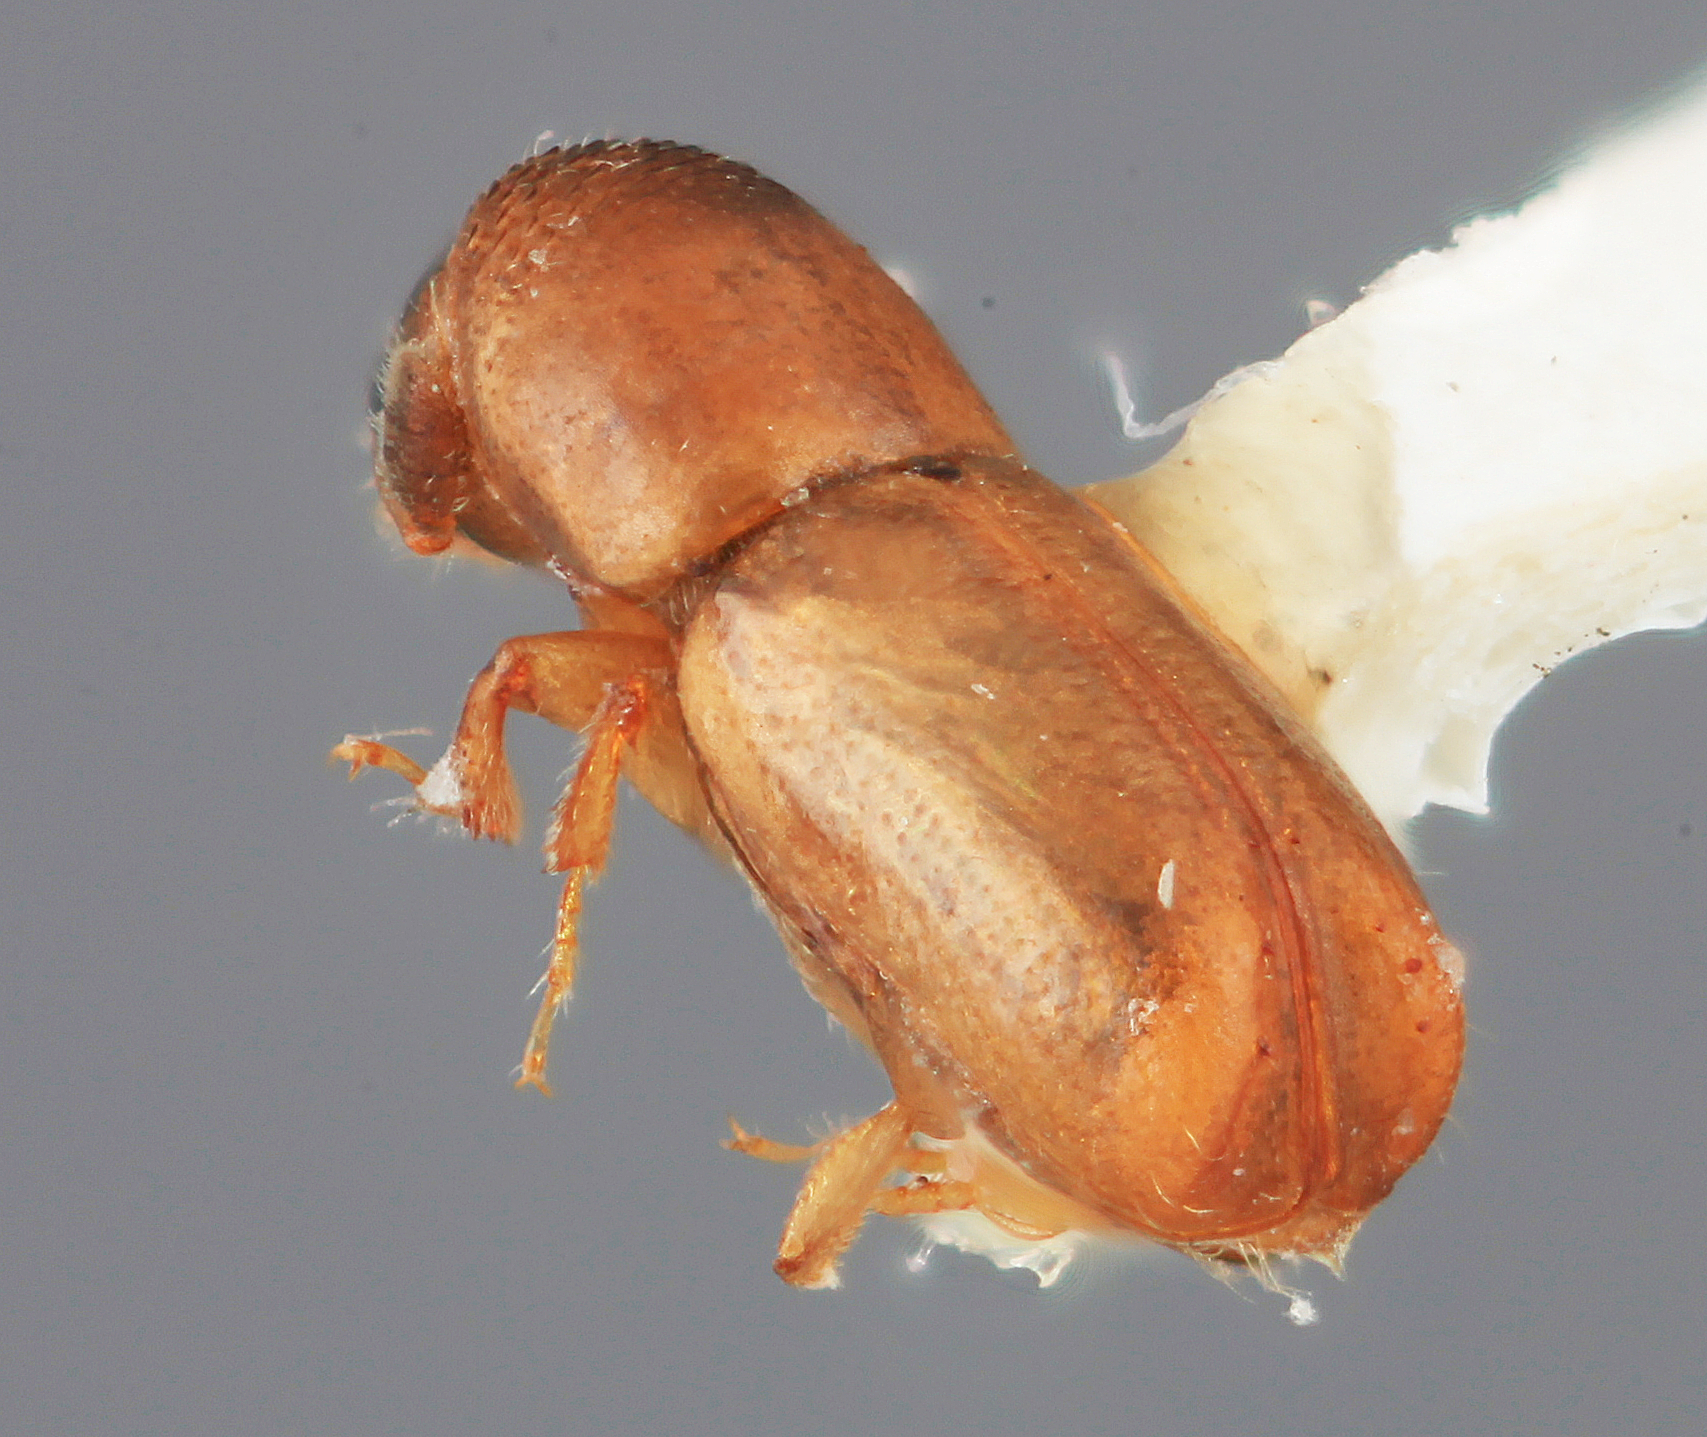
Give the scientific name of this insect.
Microcorthylus debilis
